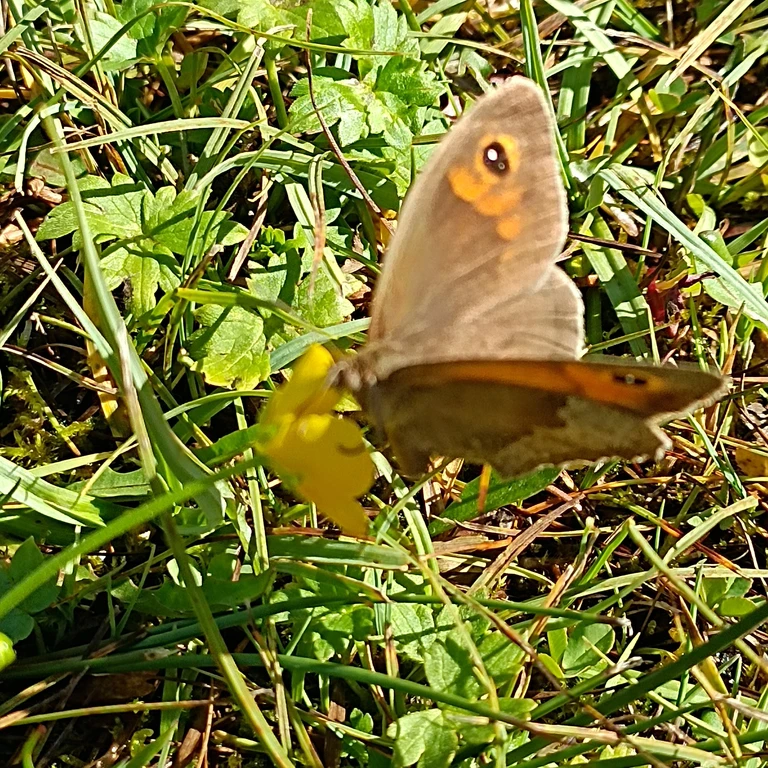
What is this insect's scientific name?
Maniola jurtina
